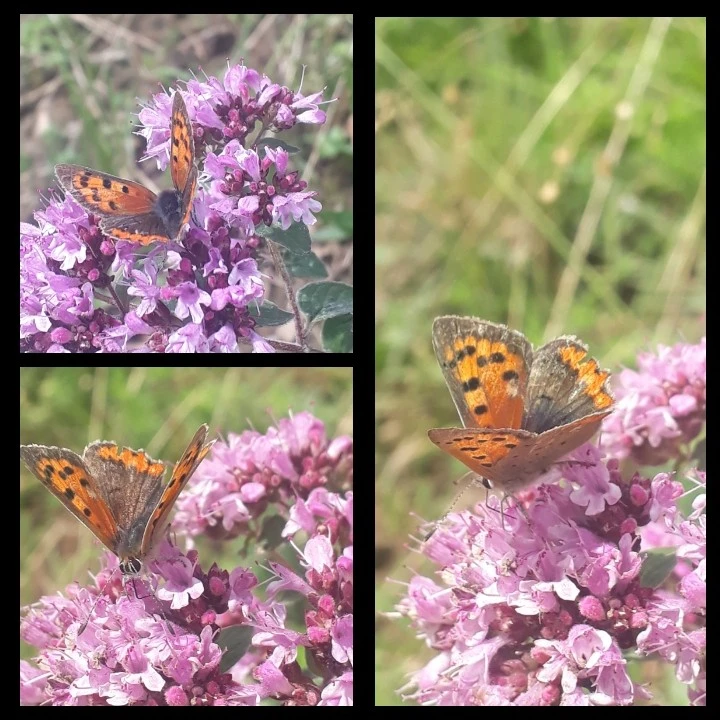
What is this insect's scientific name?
Lycaena phlaeas
